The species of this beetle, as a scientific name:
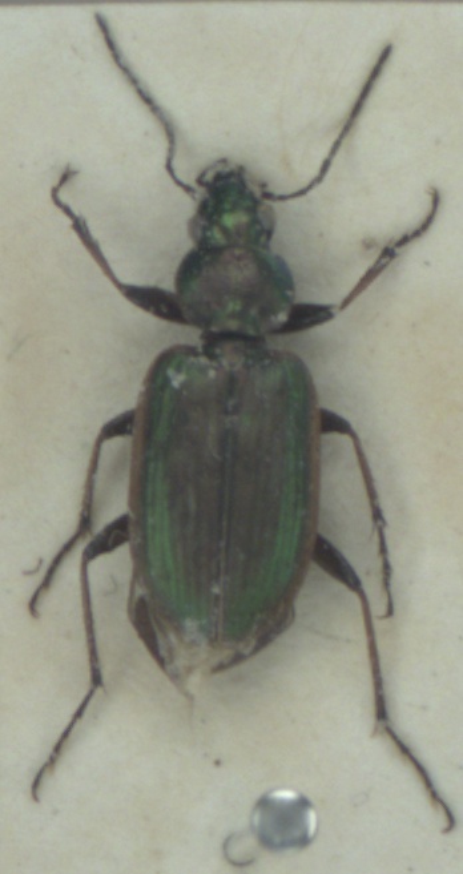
Agonum marginatum
